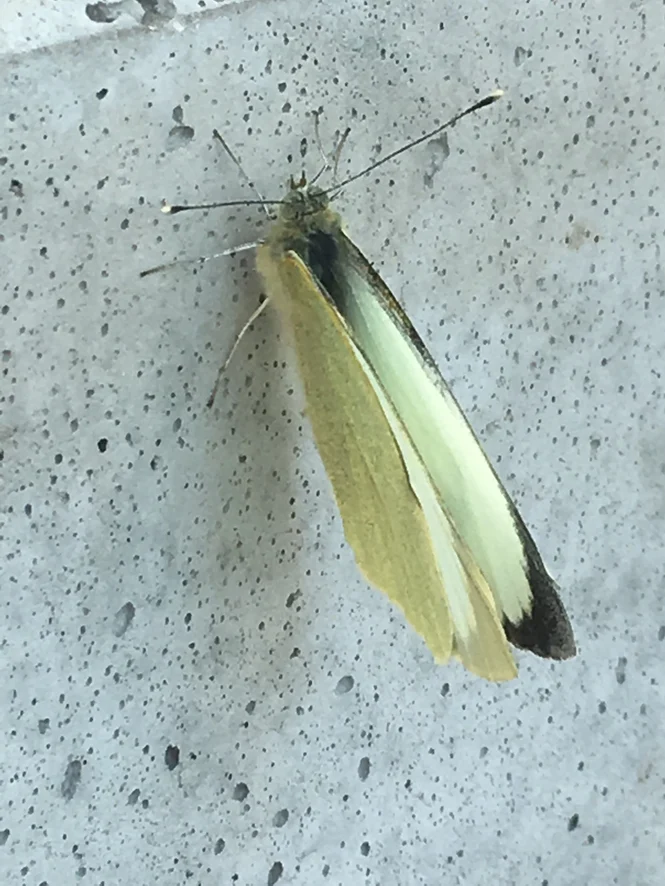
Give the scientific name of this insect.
Pieris brassicae
